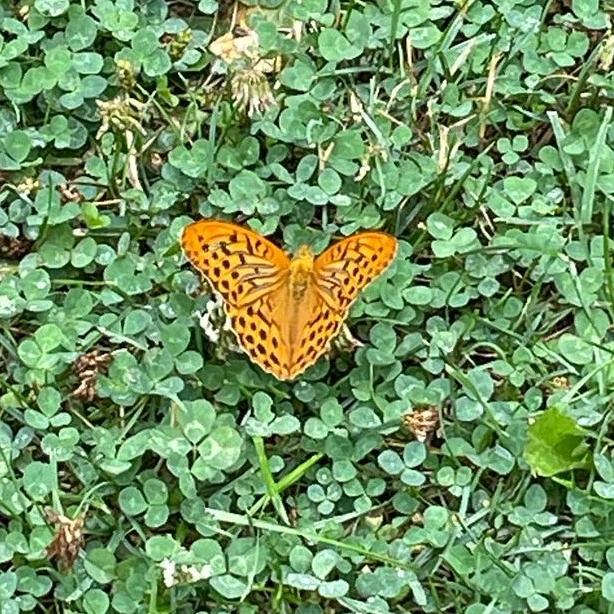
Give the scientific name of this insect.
Argynnis paphia
